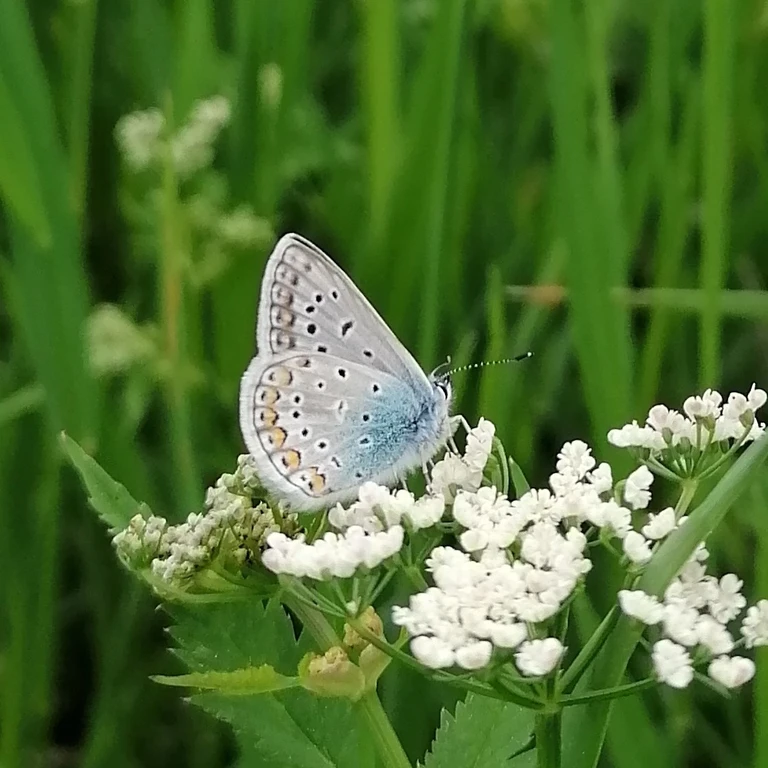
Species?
Polyommatus icarus
